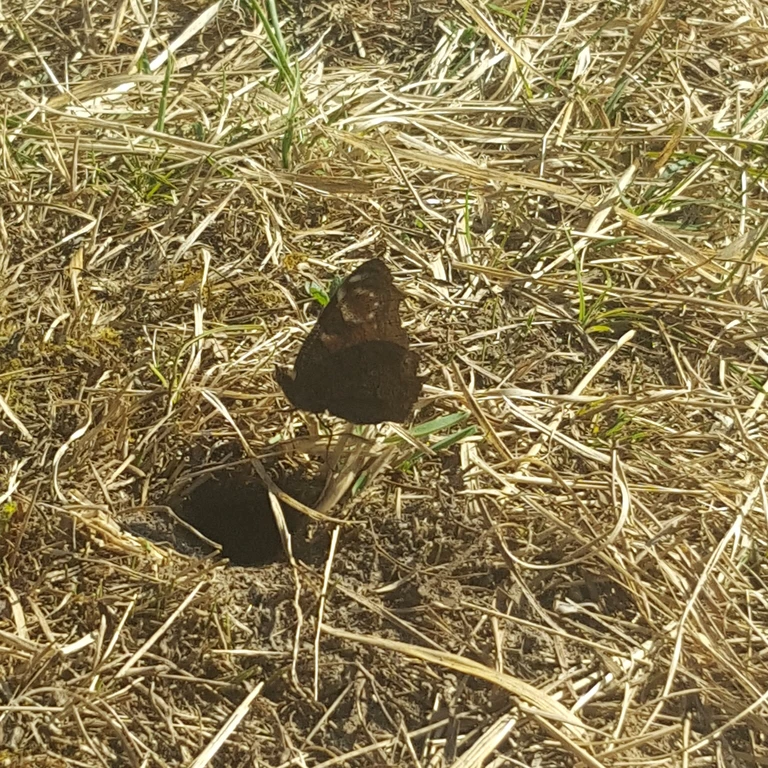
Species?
Aglais io
